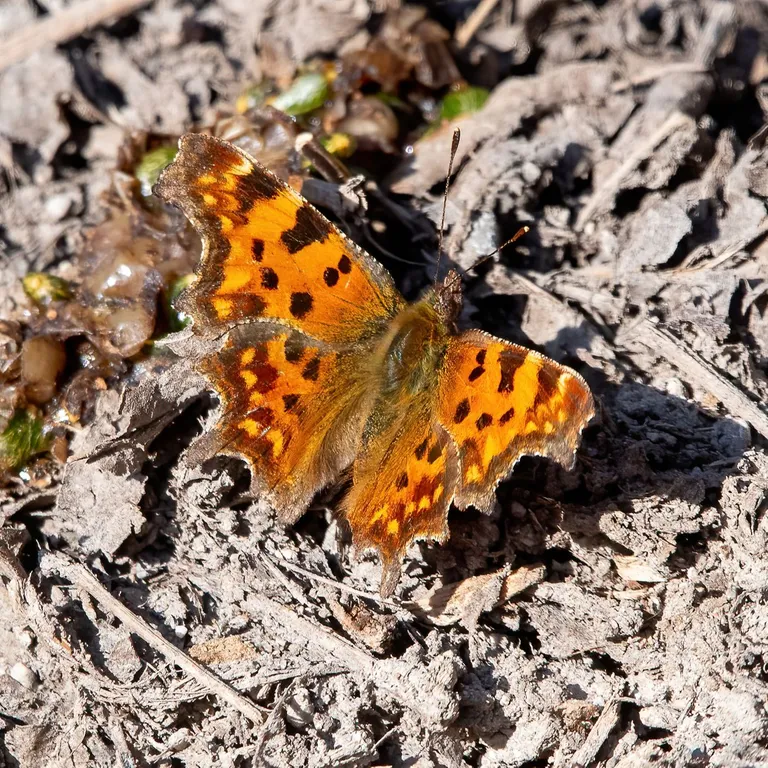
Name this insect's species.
Polygonia c-album
